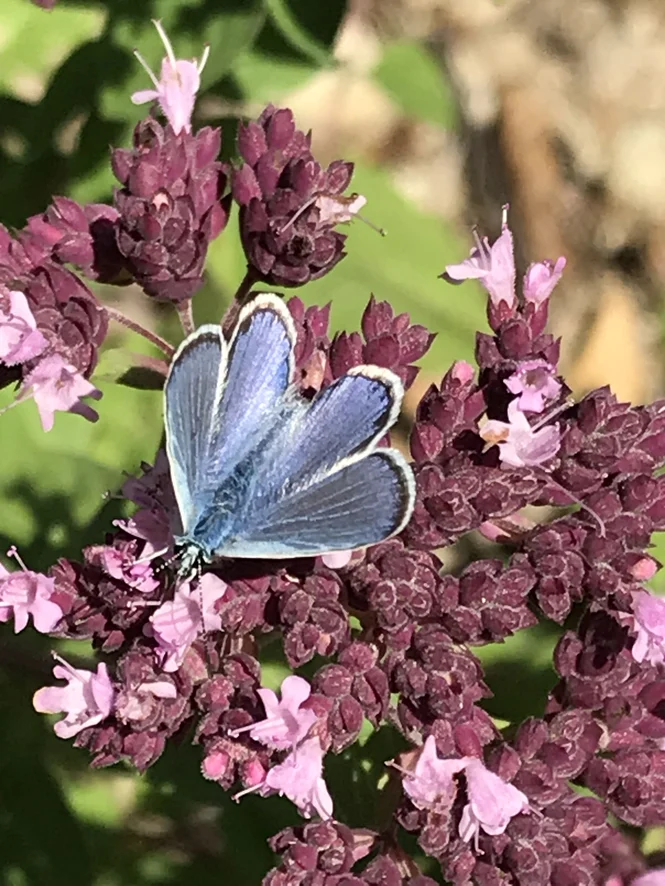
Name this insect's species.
Polyommatus icarus
